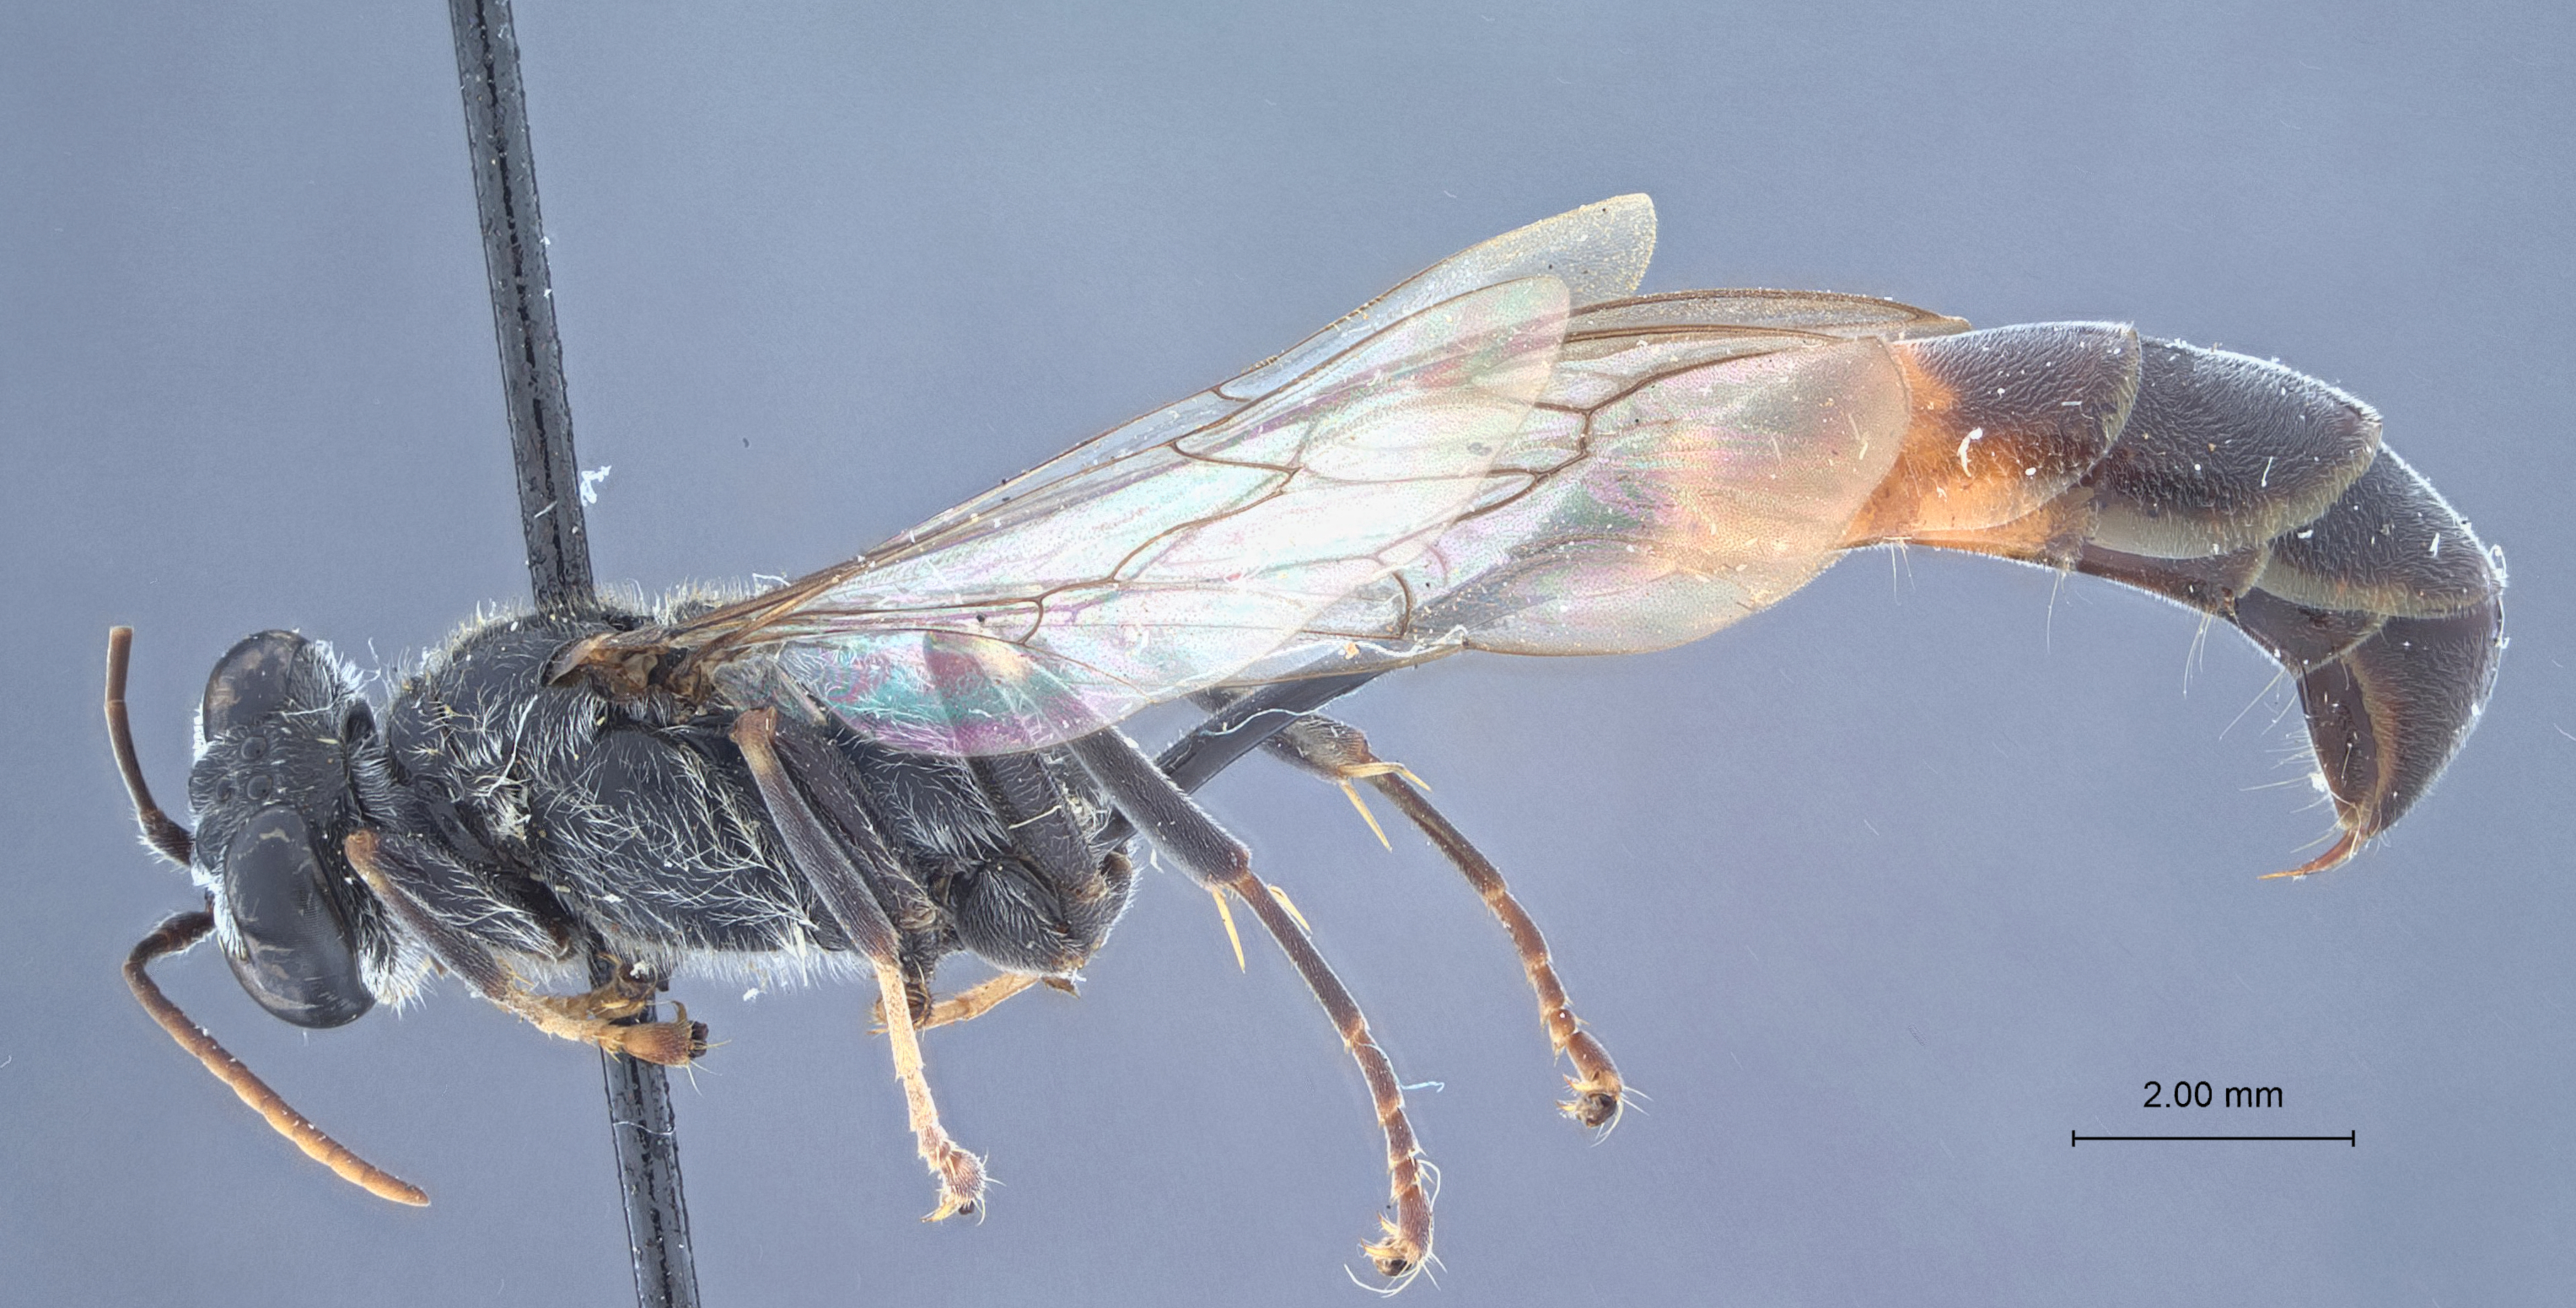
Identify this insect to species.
Trypoxylon elongatum
